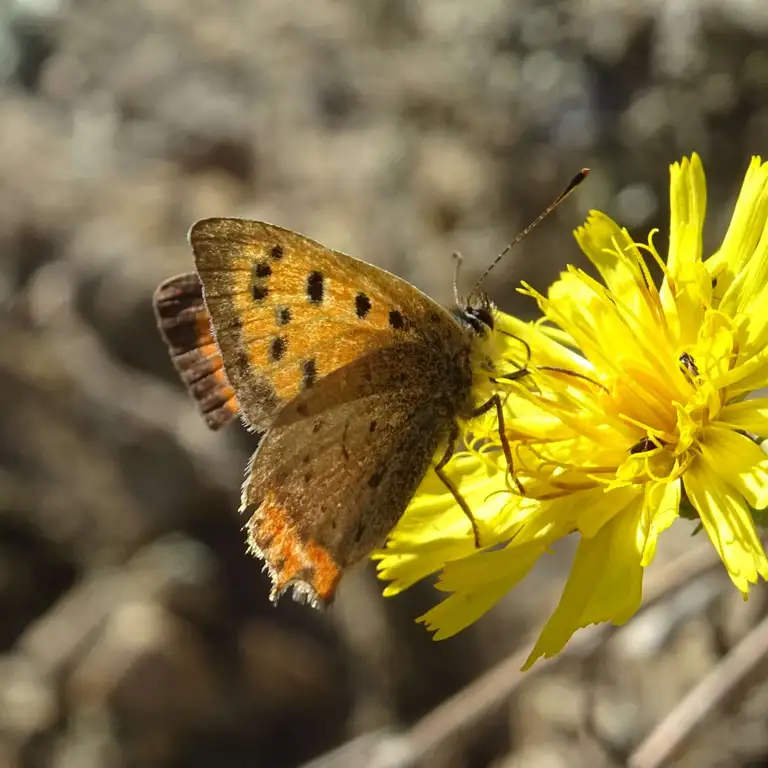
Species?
Lycaena phlaeas
